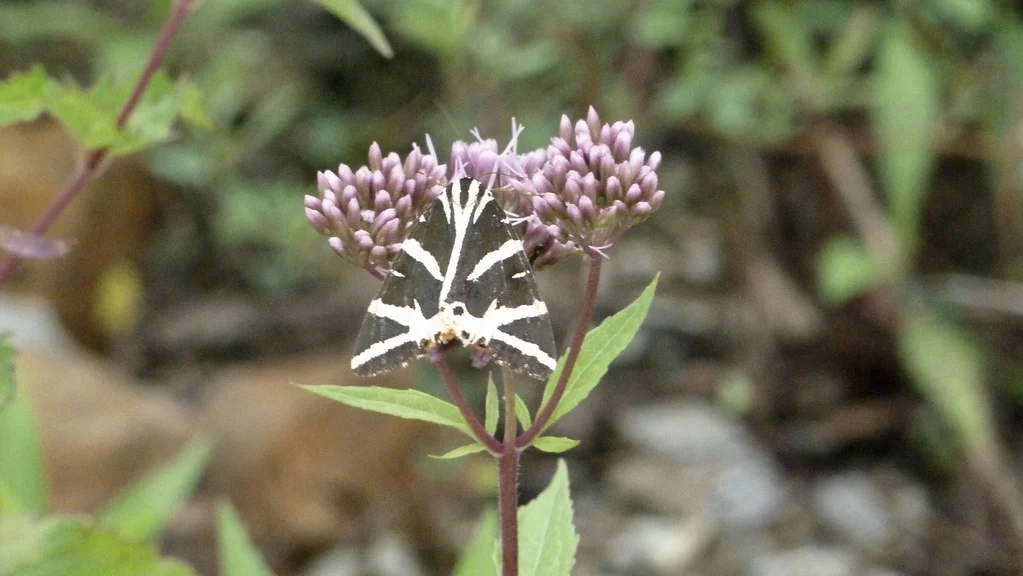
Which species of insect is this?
Euplagia quadripunctaria
